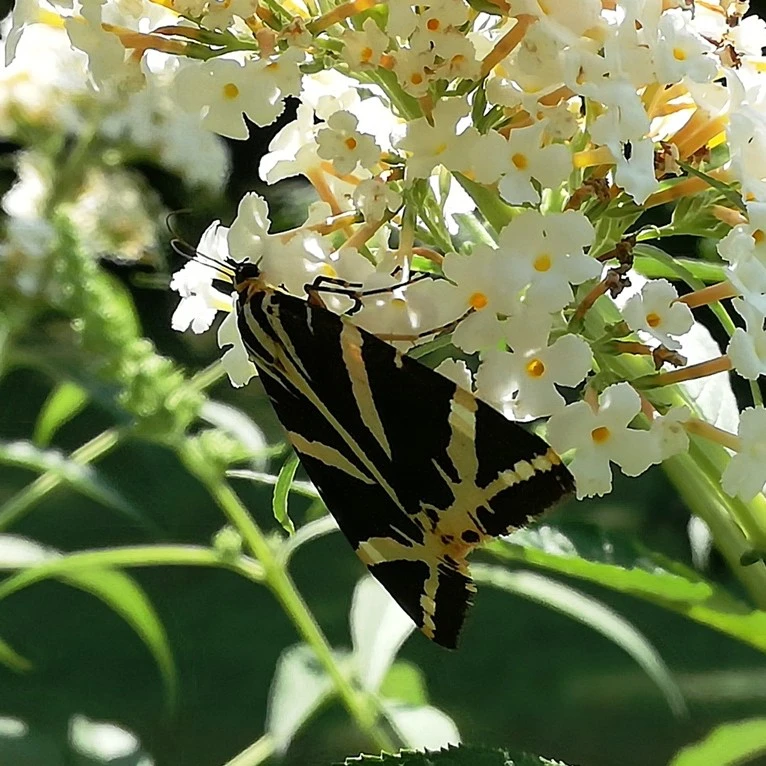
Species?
Euplagia quadripunctaria
